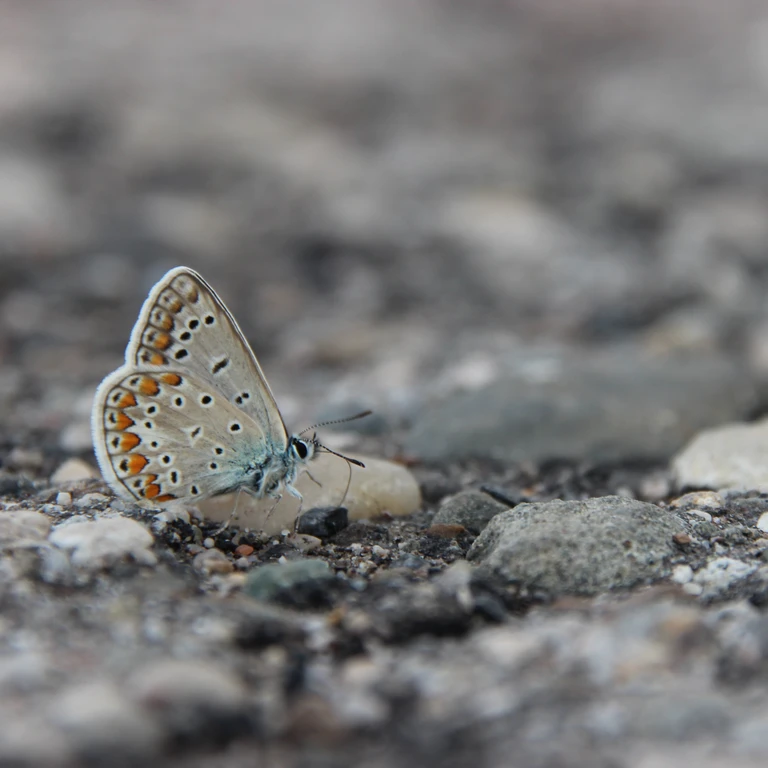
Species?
Polyommatus icarus
